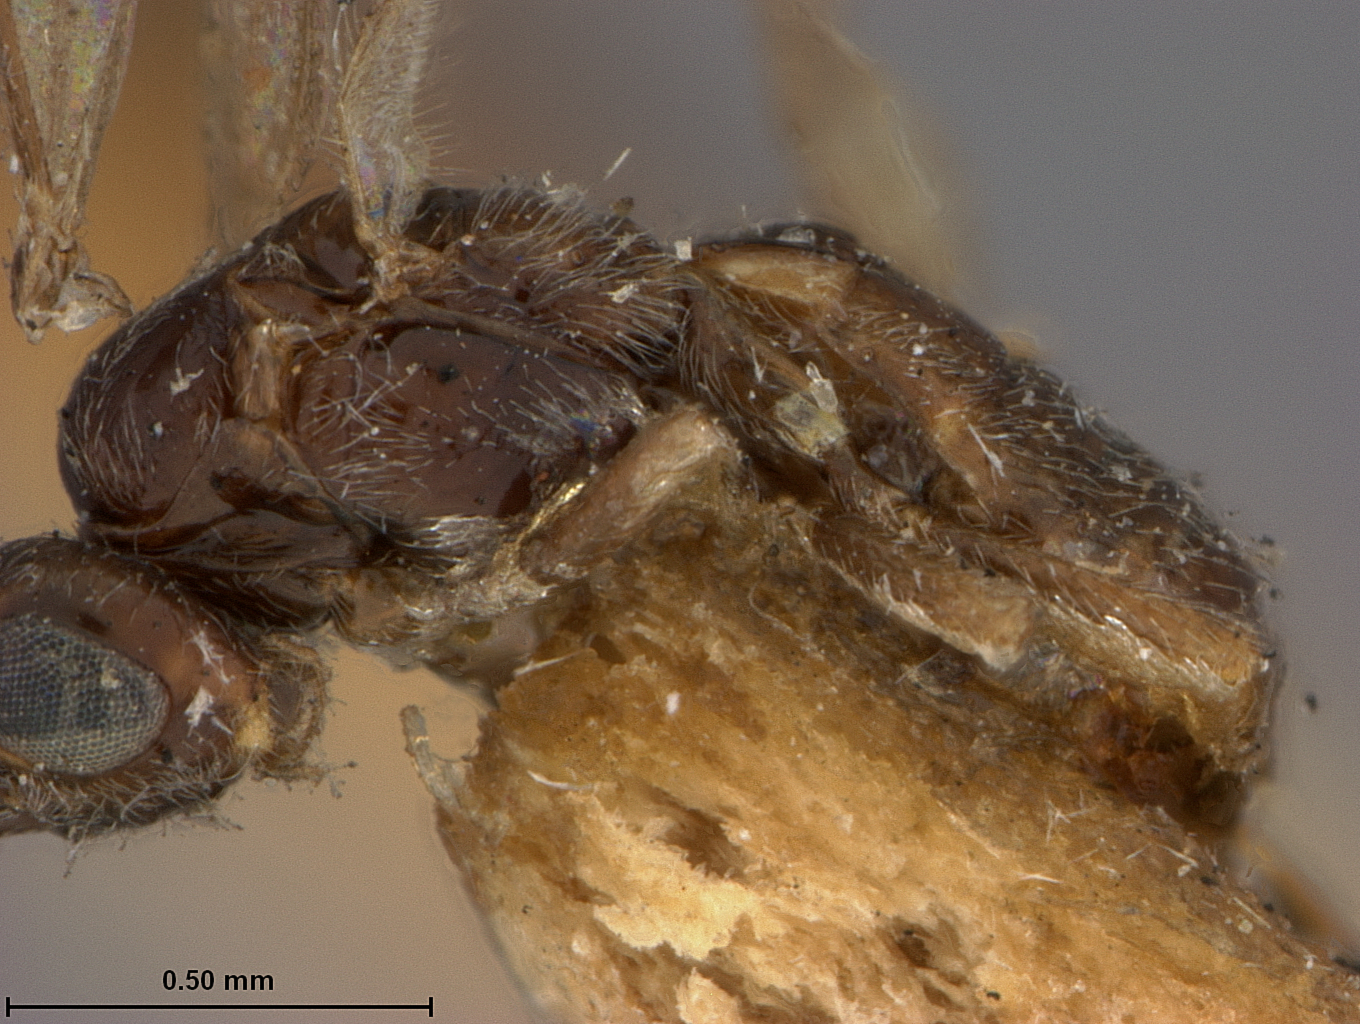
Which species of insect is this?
Bracon junci
